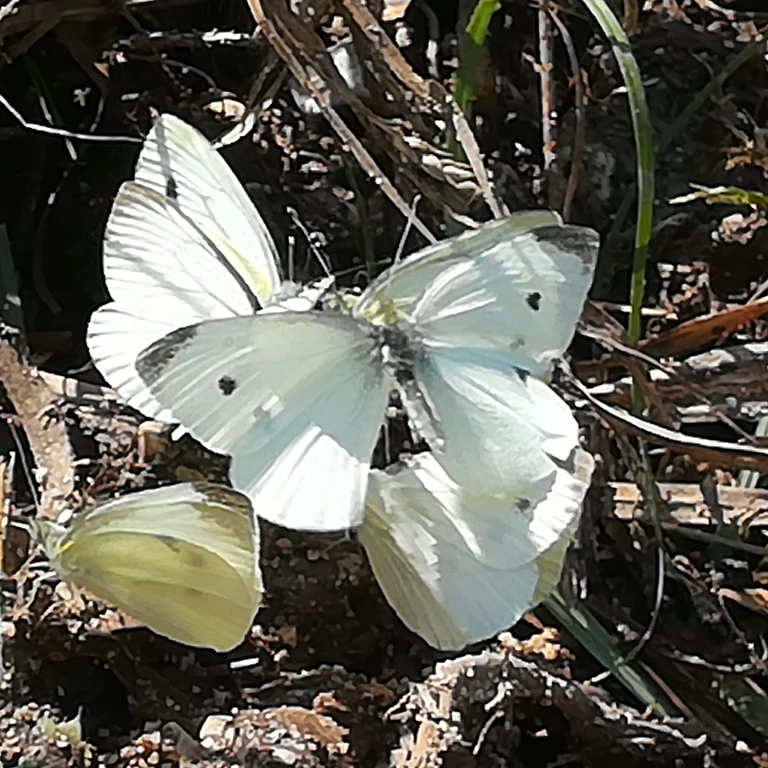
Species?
Pieris rapae
